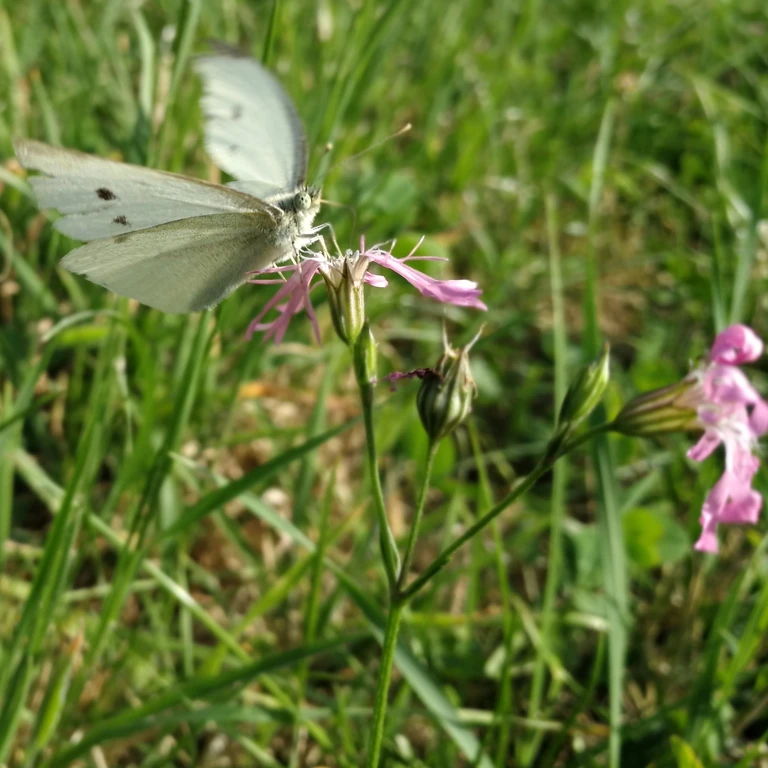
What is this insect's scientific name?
Pieris rapae
